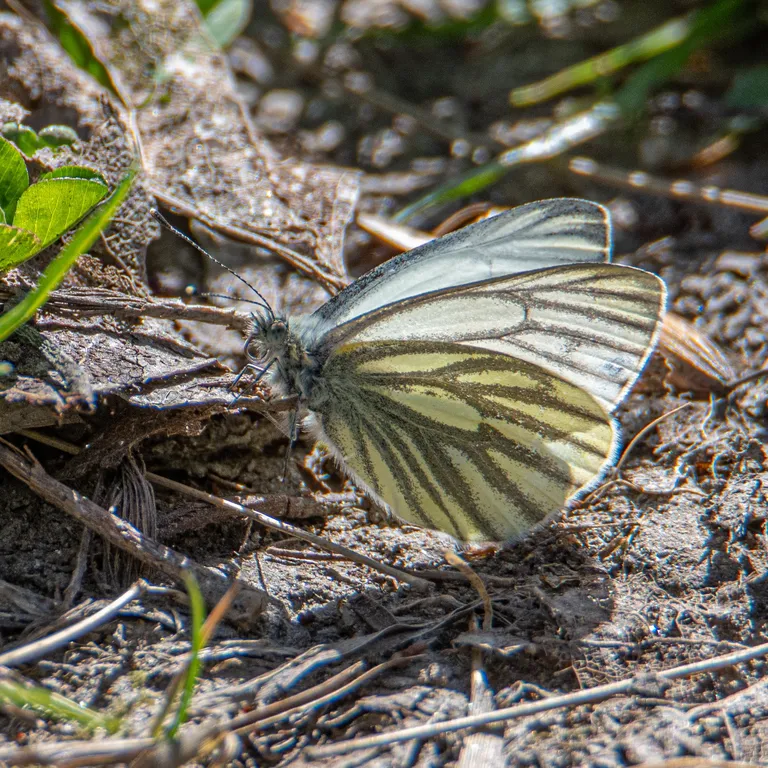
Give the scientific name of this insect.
Pieris napi
